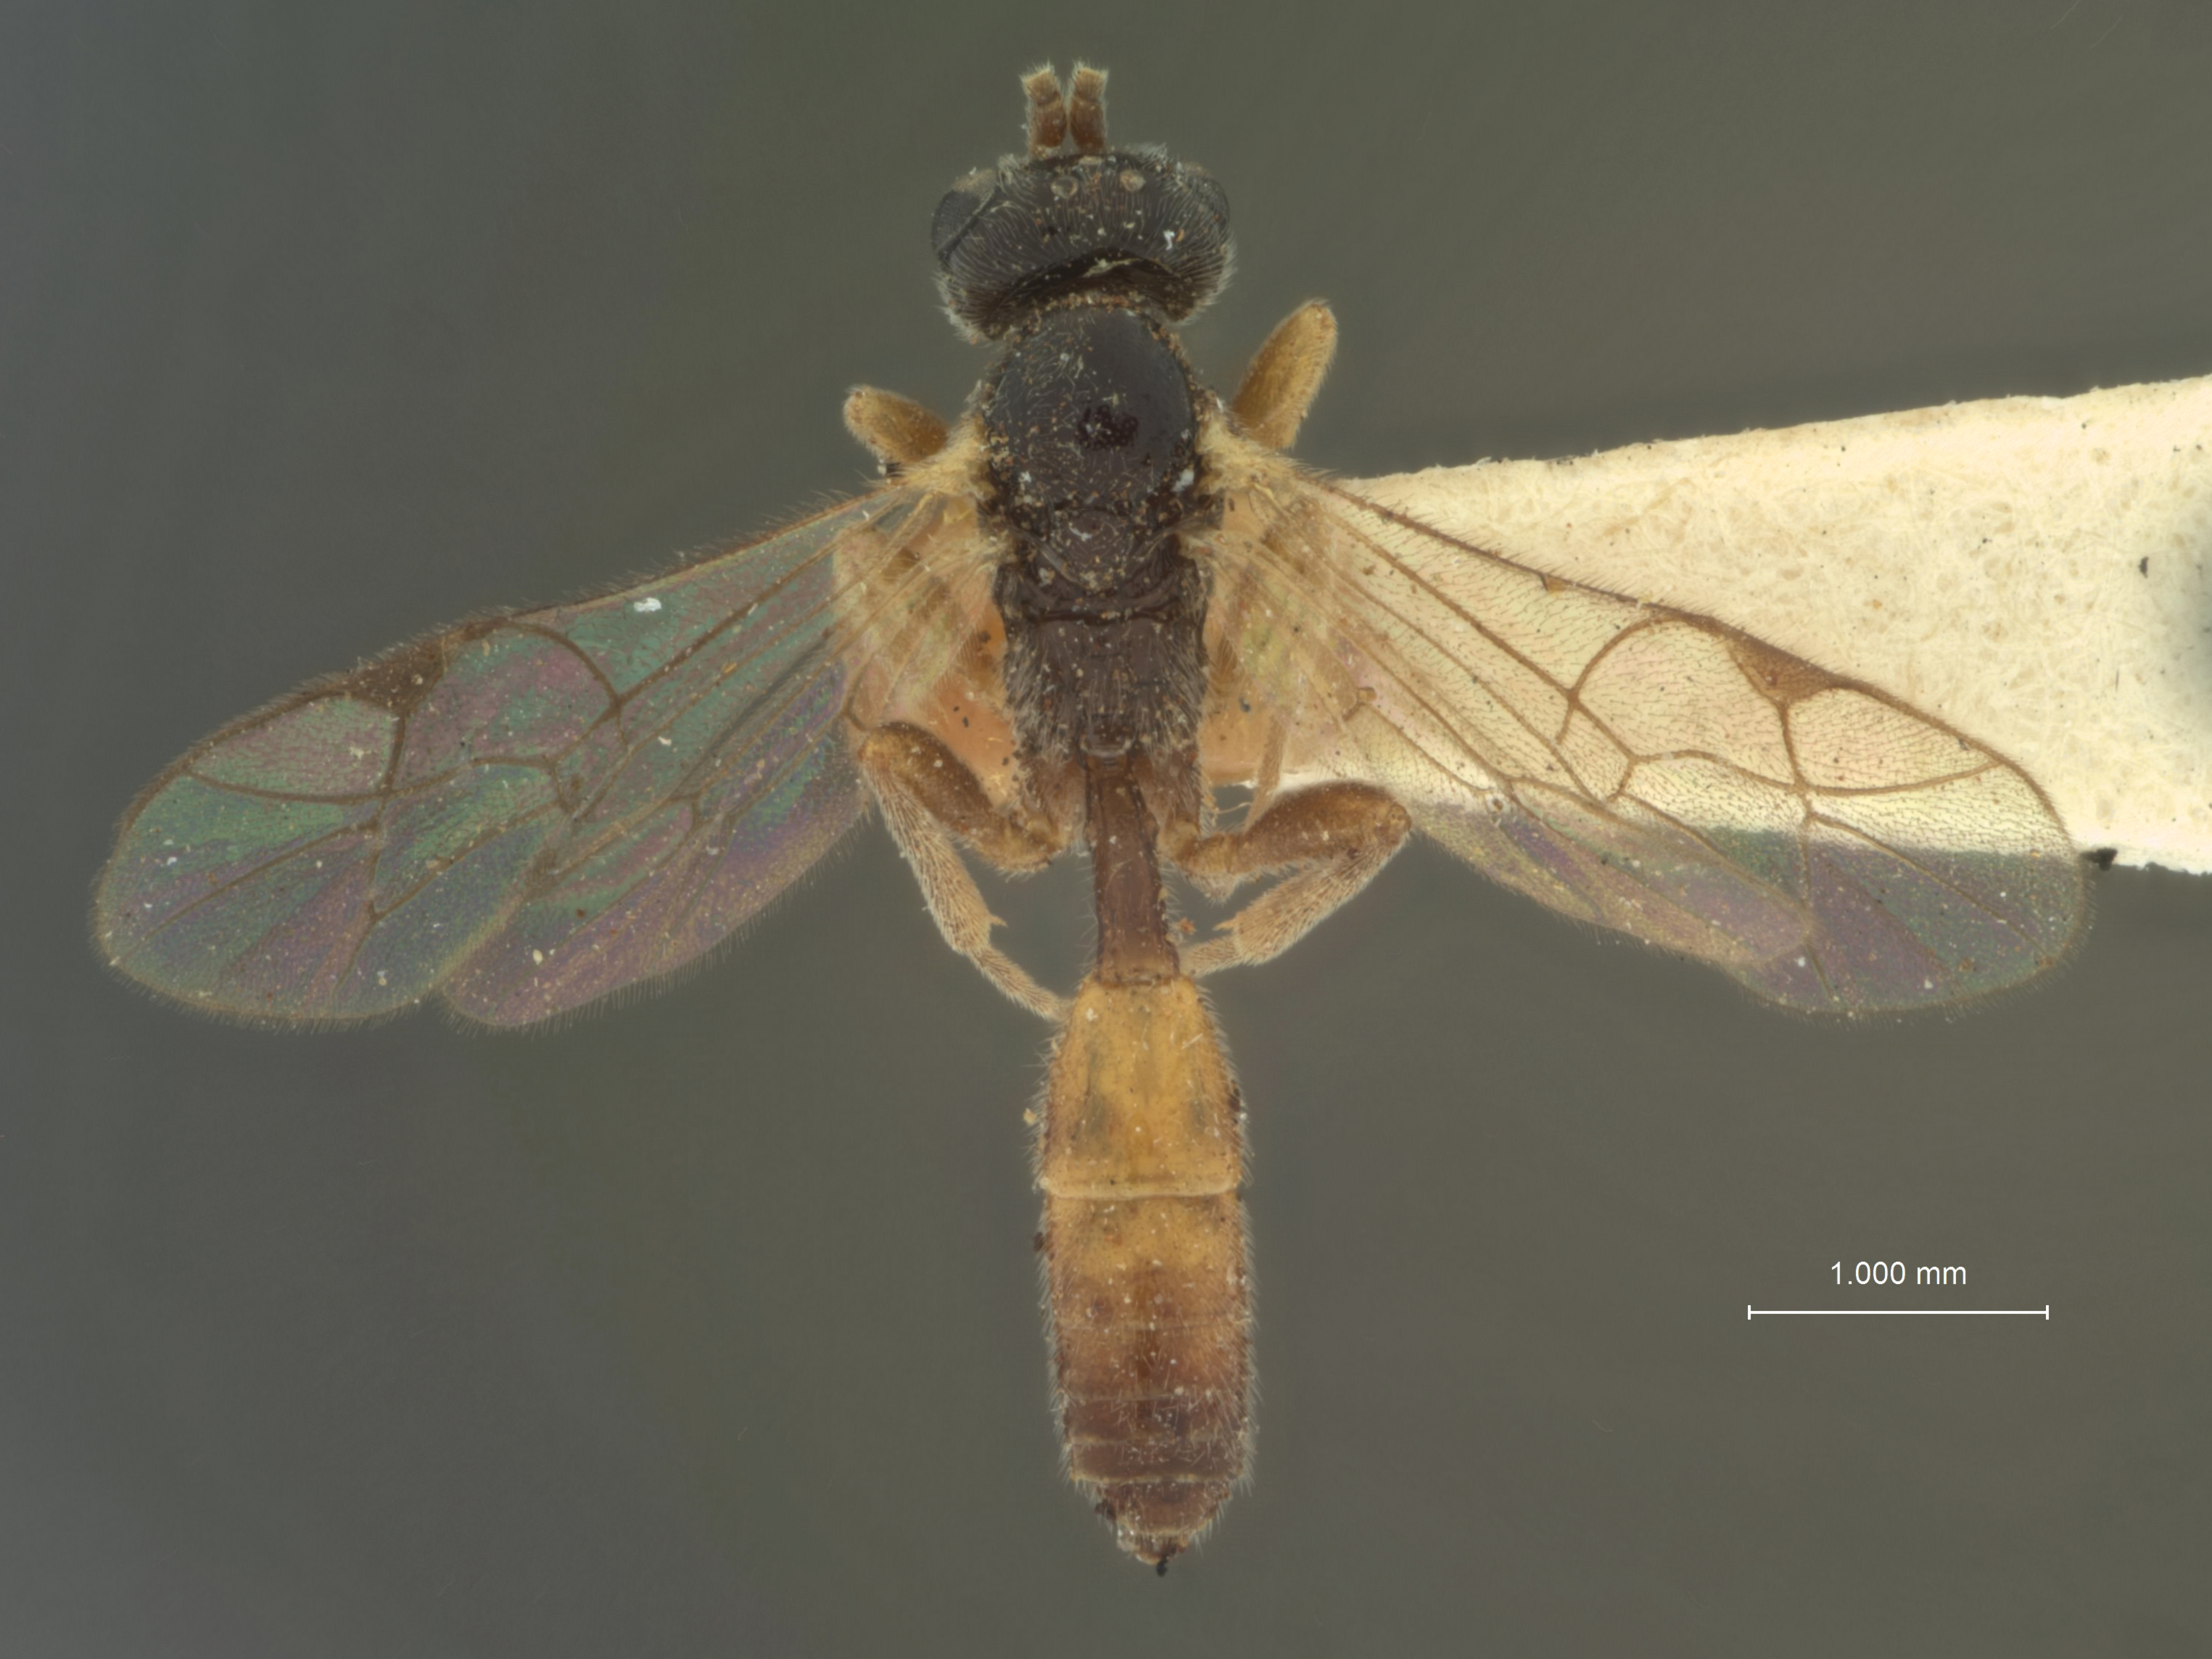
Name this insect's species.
Orthopelma diastrophi
